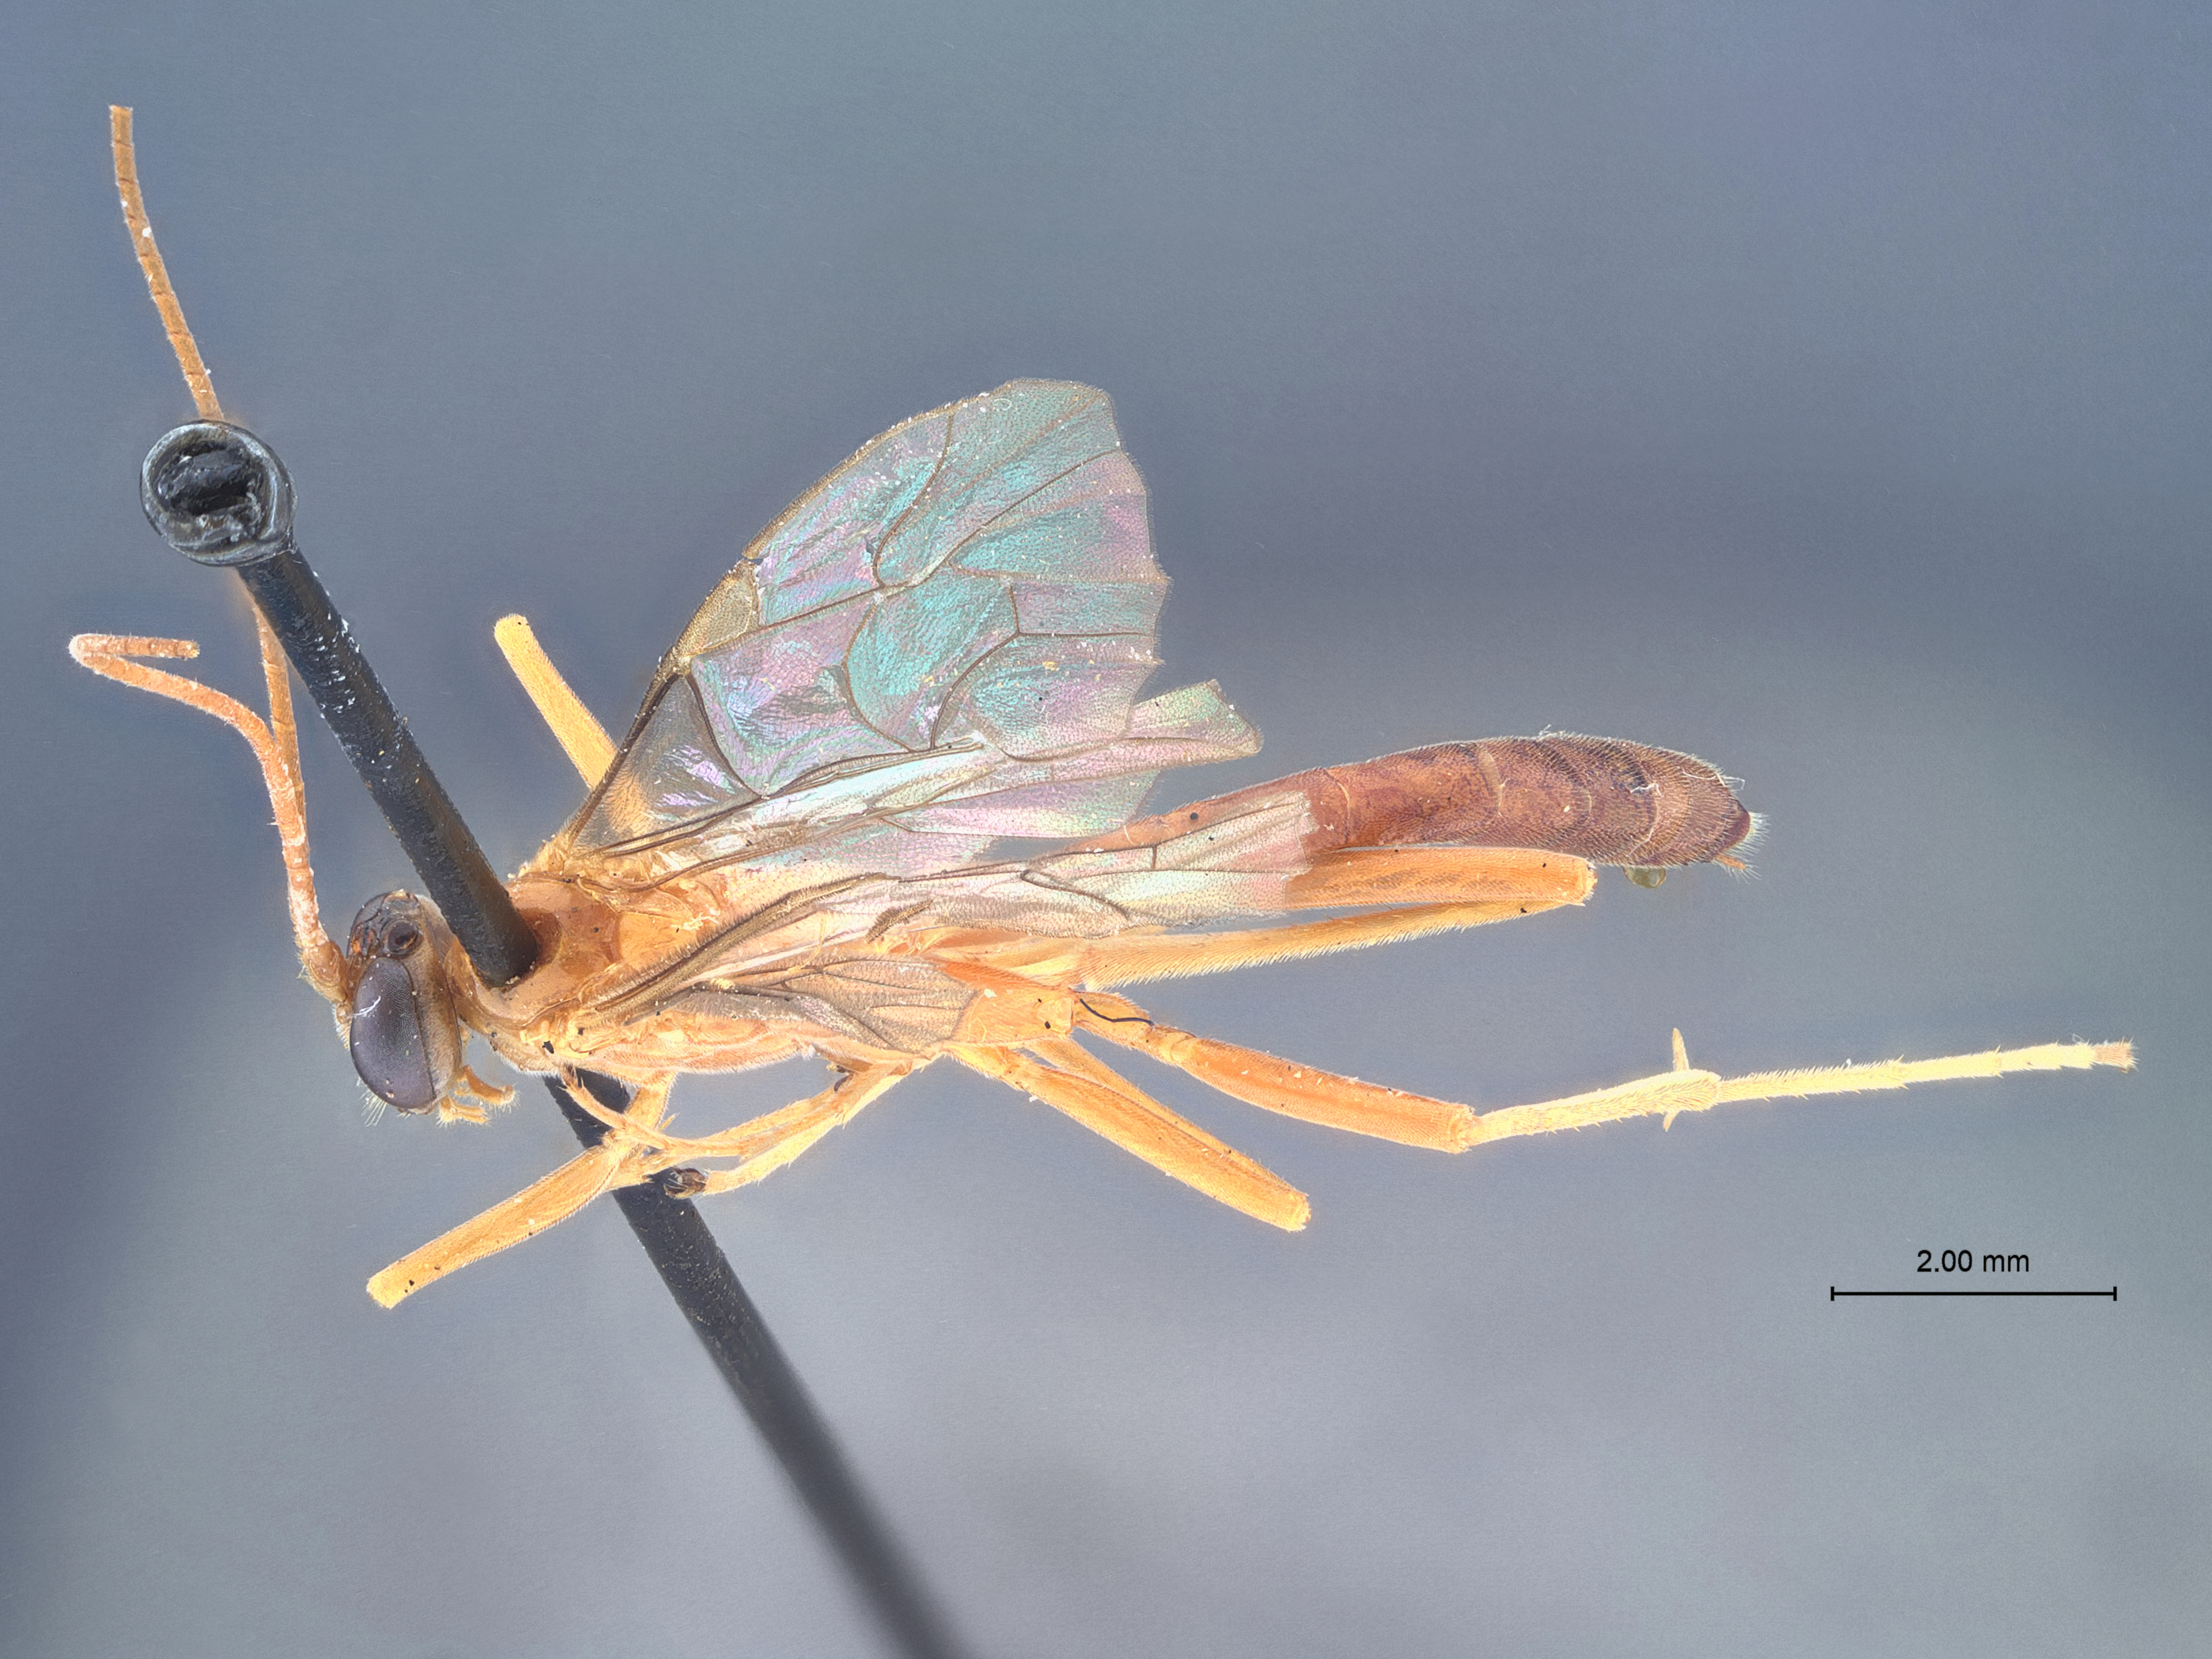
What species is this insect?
Netelia affinis
